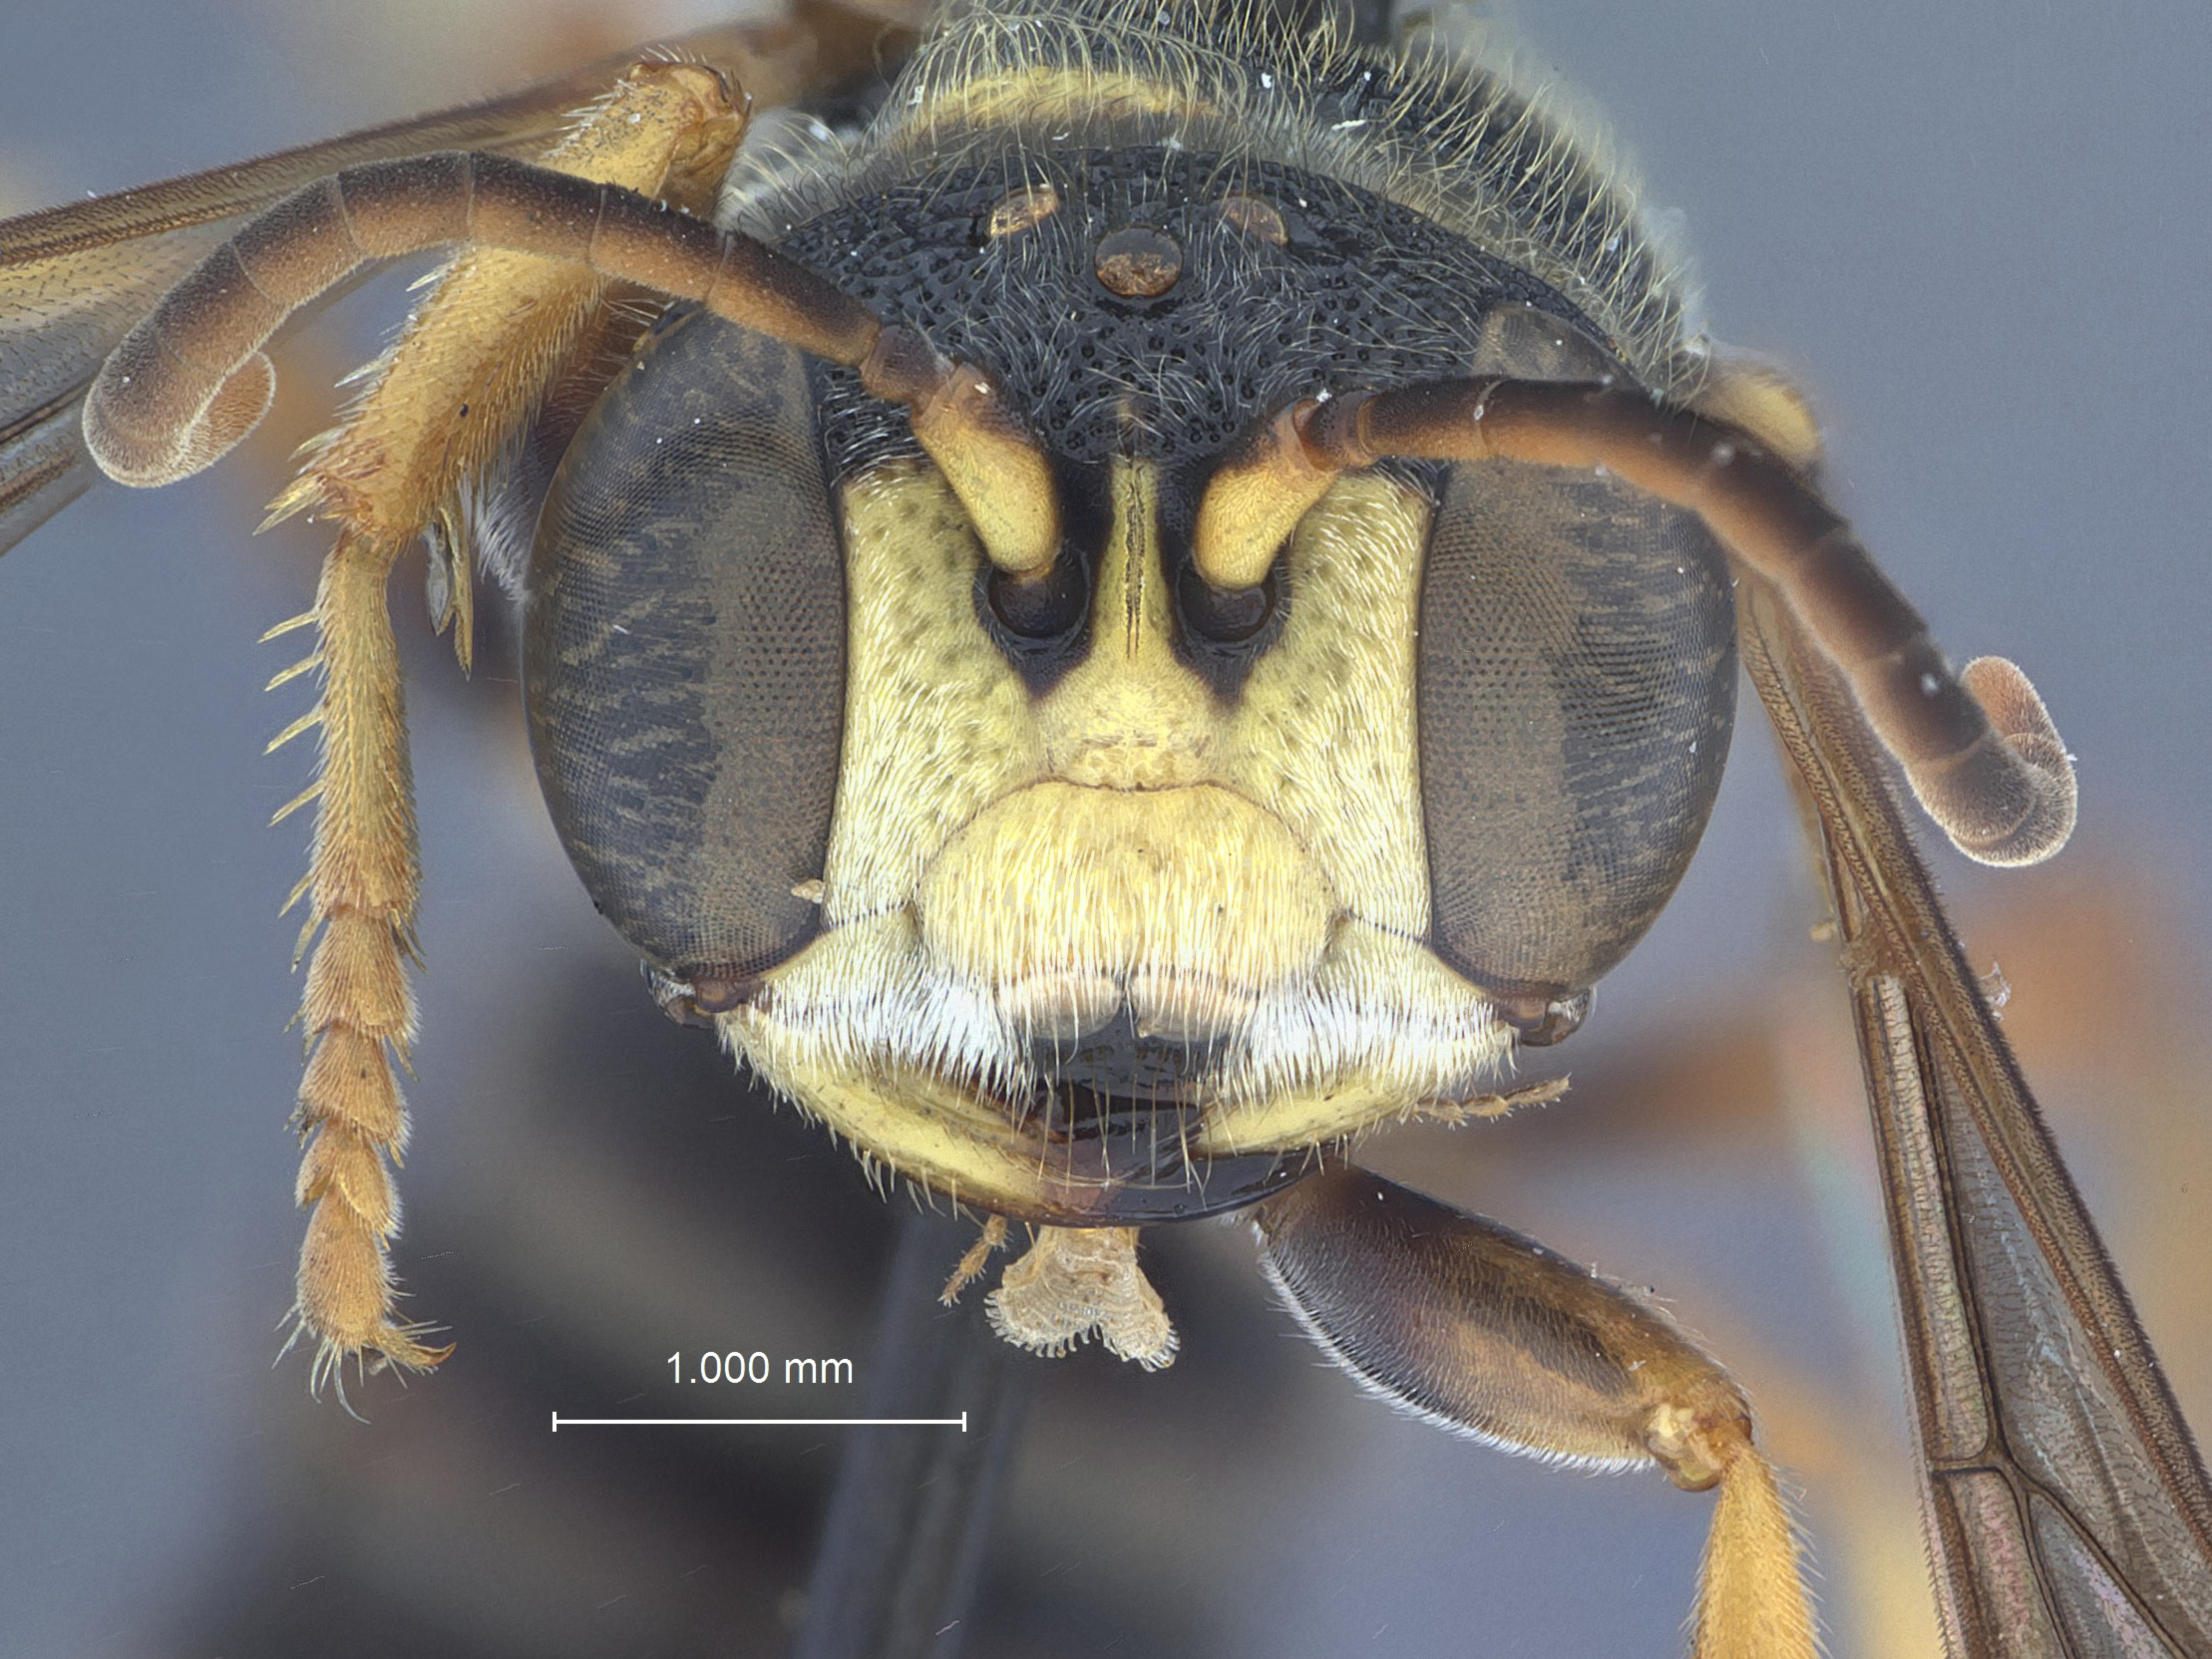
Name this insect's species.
Cerceris robertsonii
